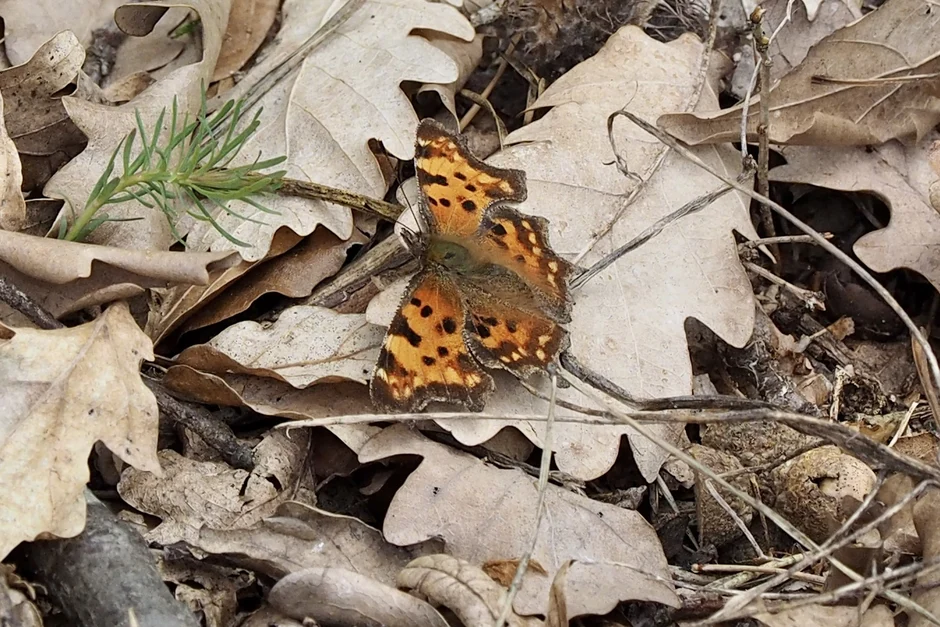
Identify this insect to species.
Polygonia c-album
